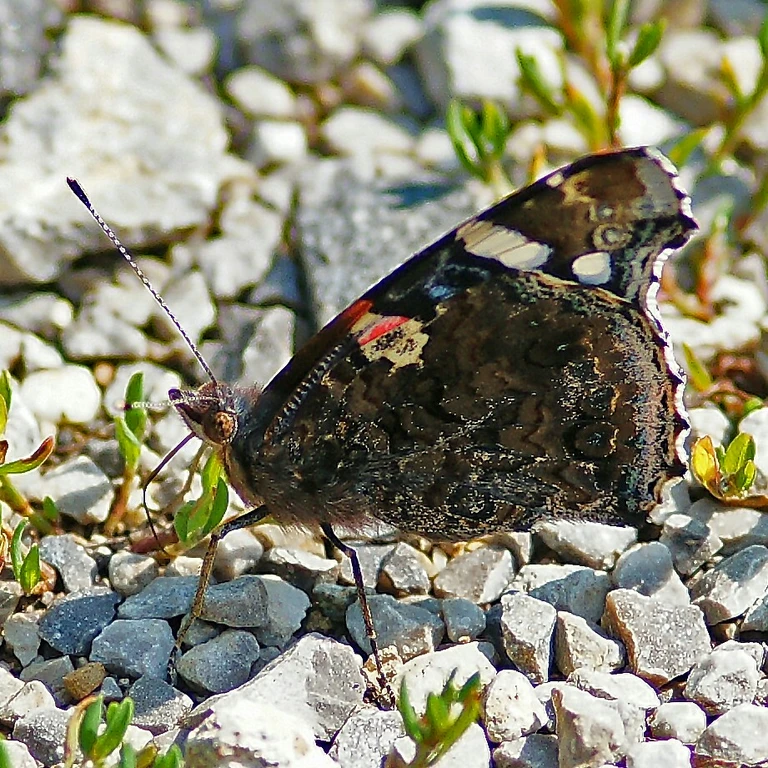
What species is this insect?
Vanessa atalanta
